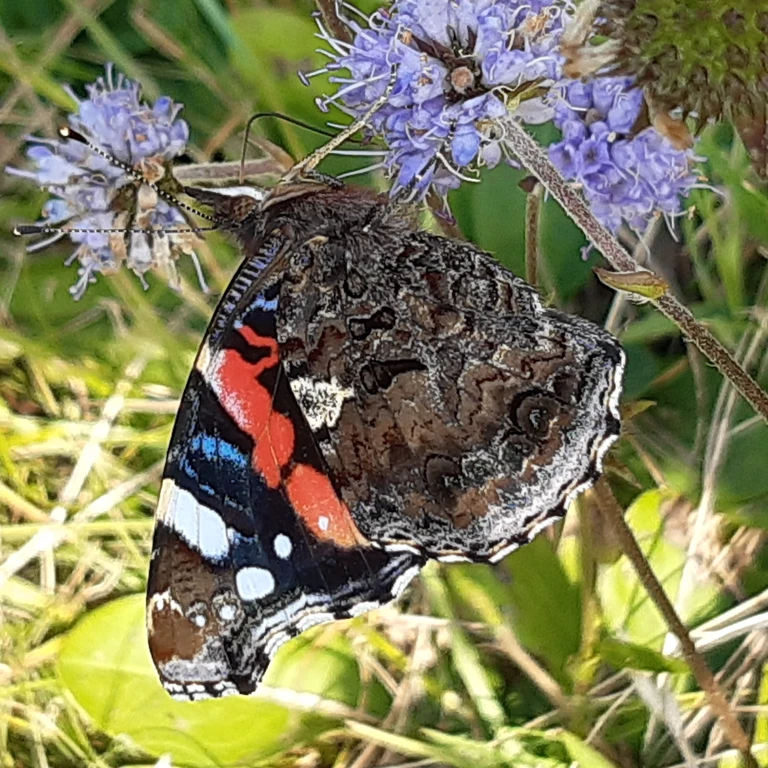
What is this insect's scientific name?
Vanessa atalanta
